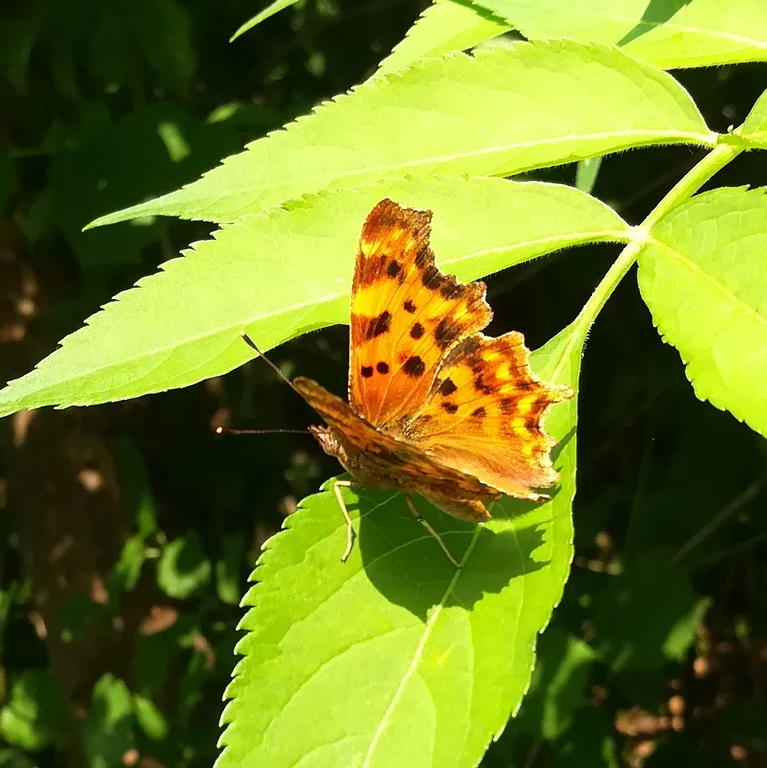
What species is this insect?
Polygonia c-album
